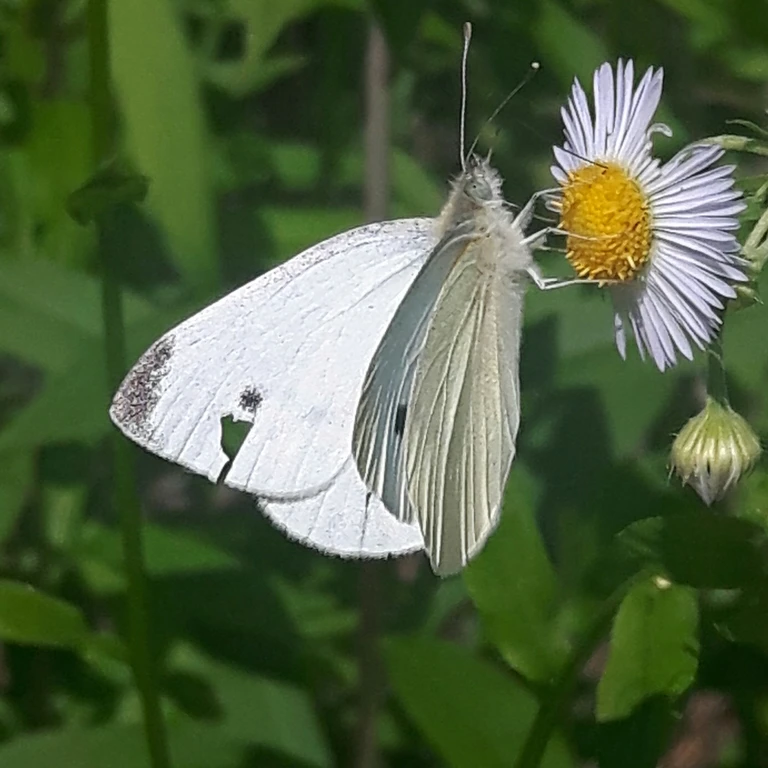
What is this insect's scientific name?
Pieris rapae
